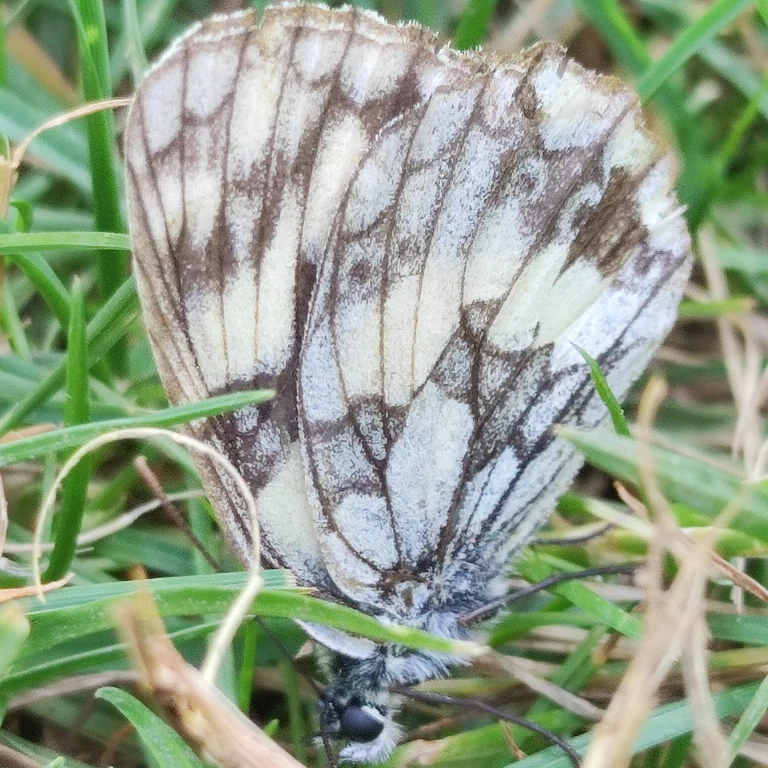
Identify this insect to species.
Melanargia galathea
